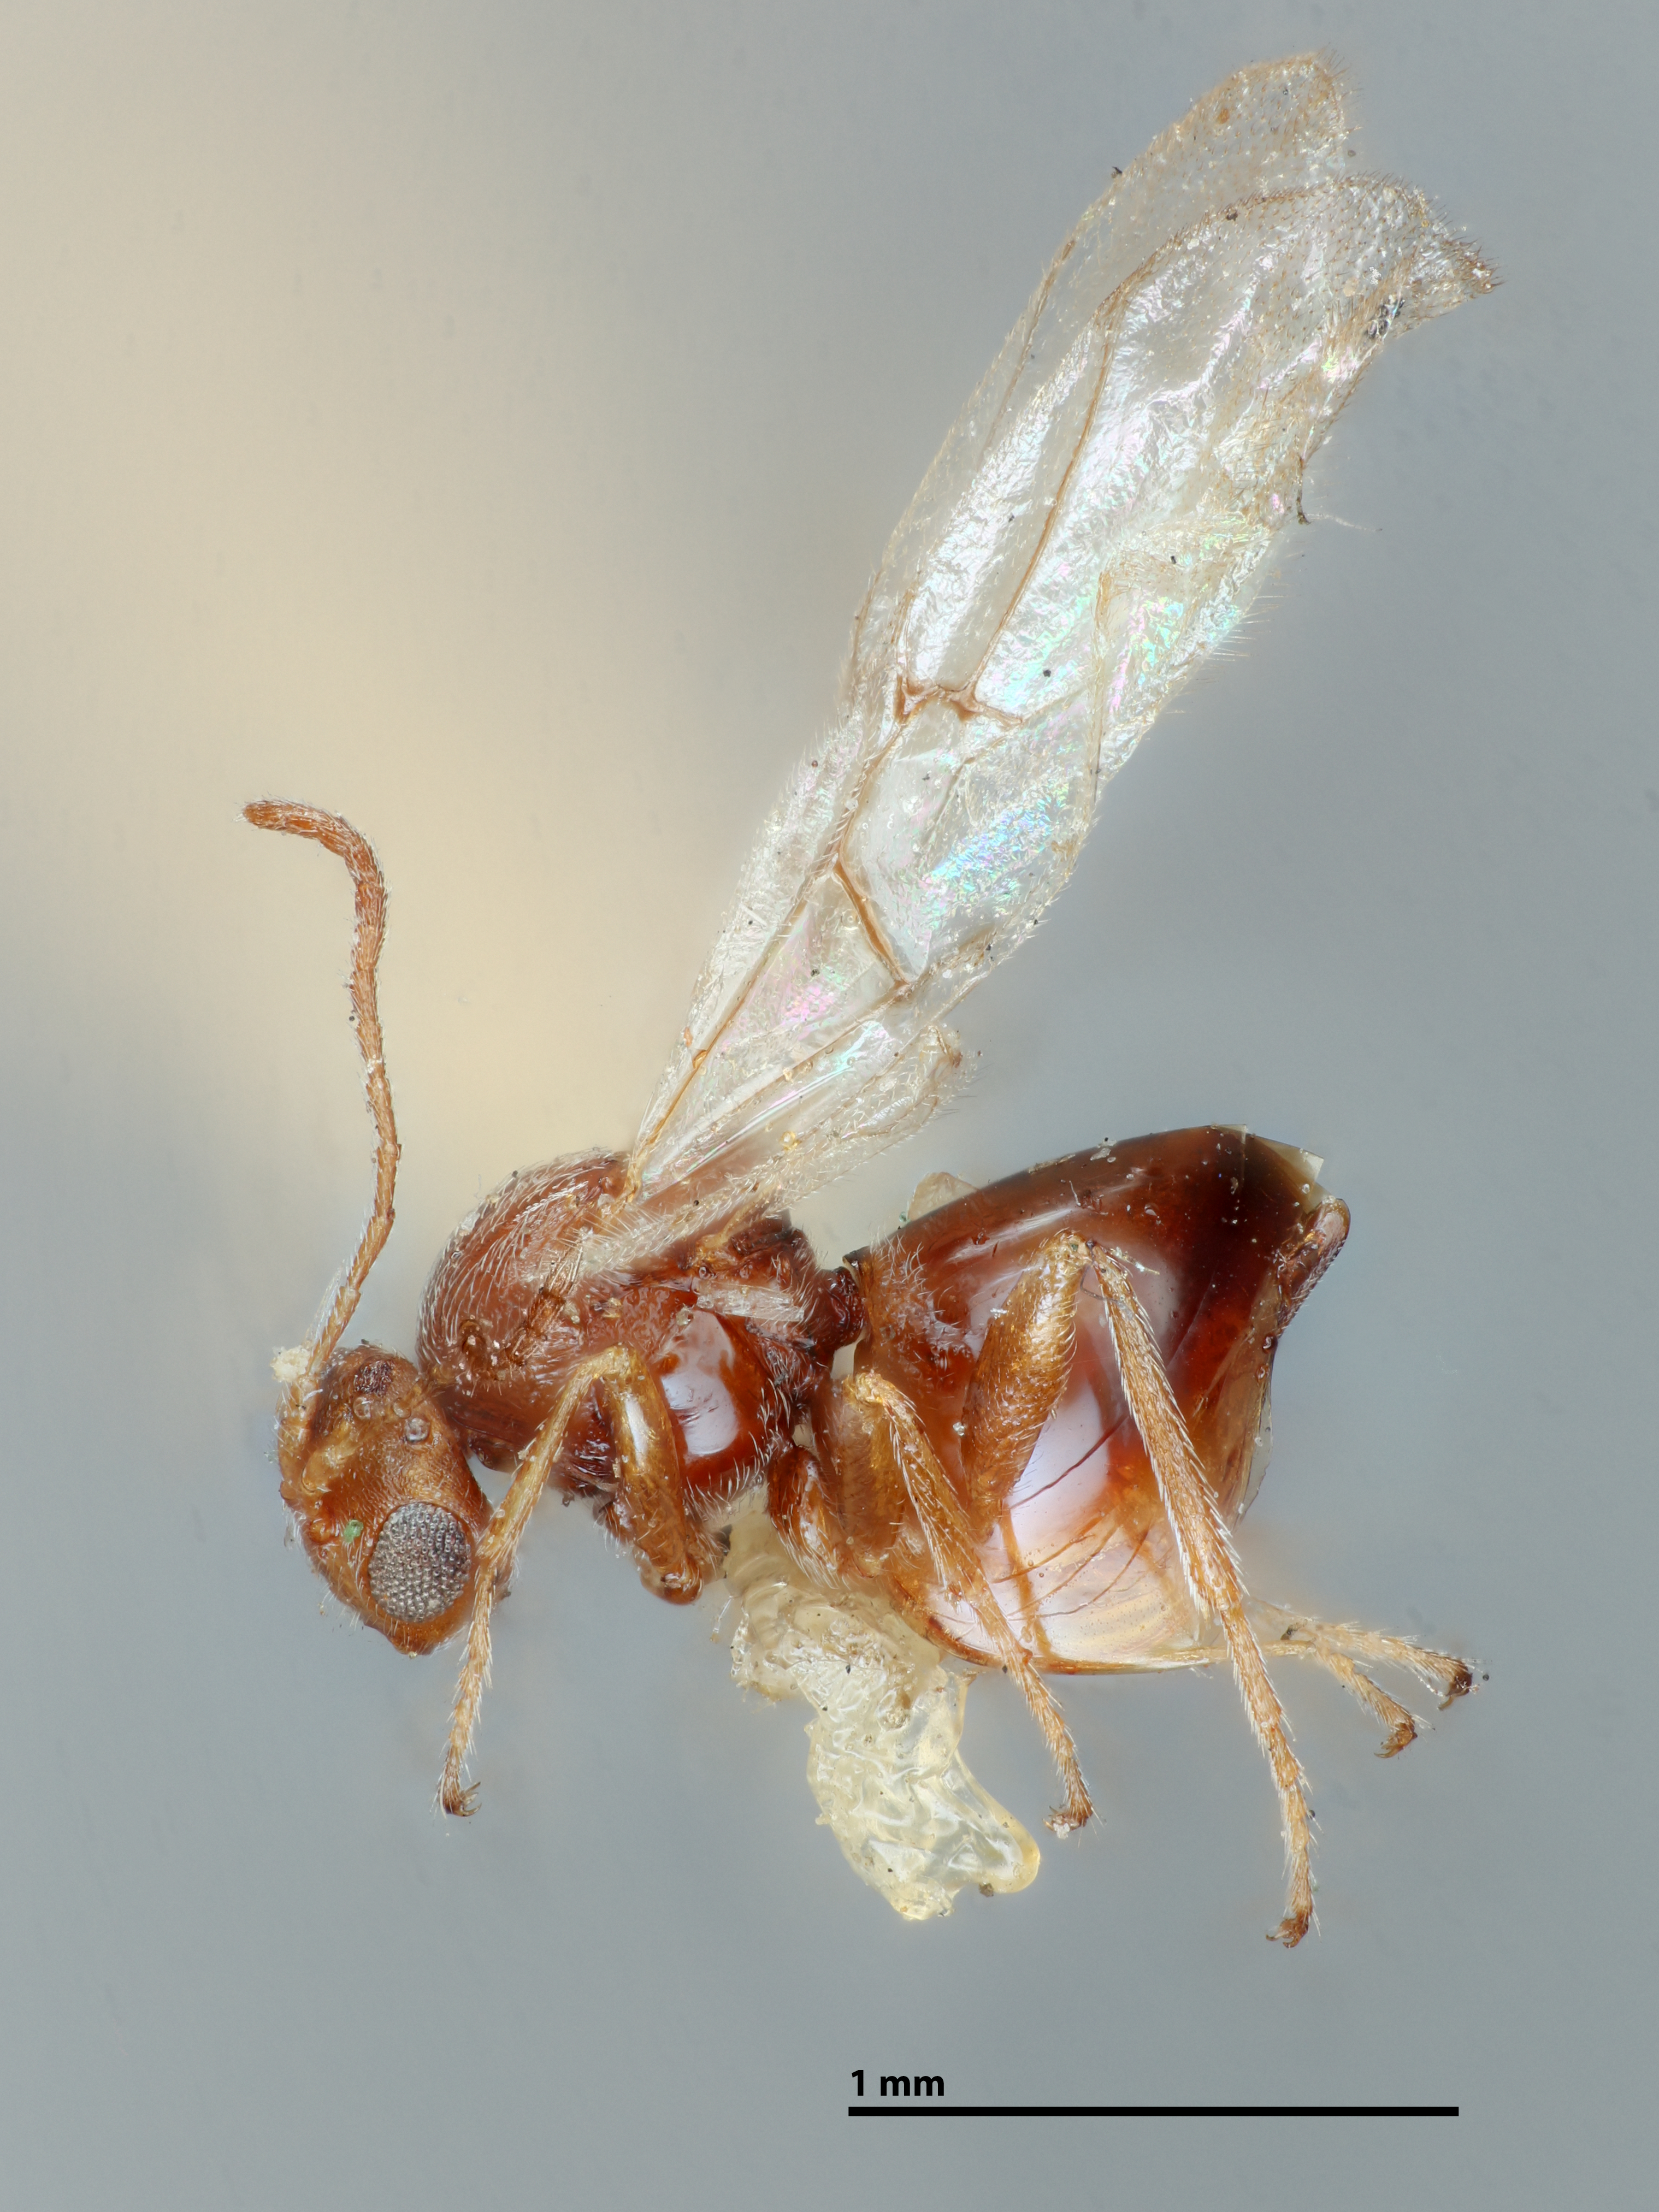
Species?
Dryophanta cressoni
